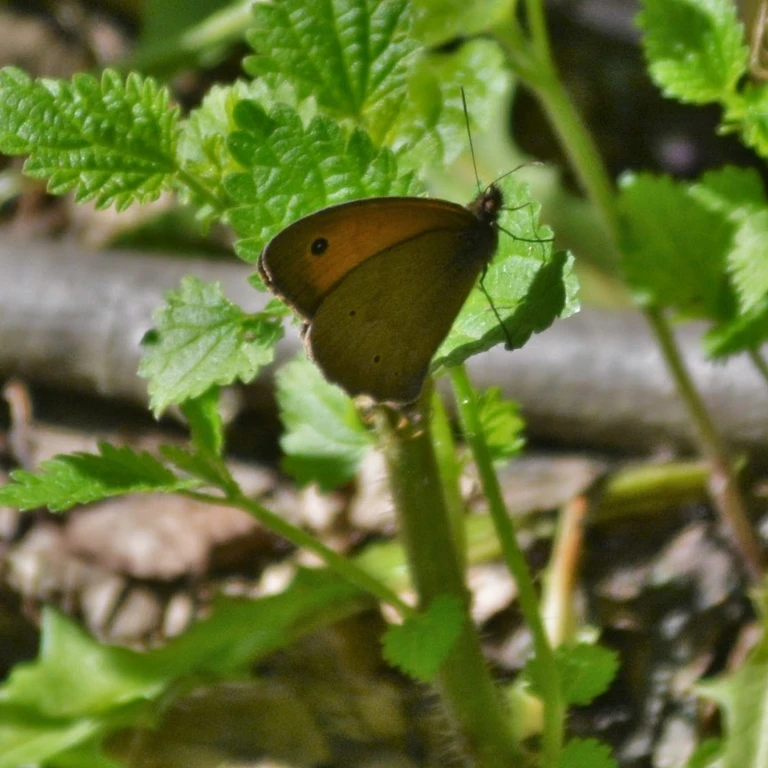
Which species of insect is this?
Maniola jurtina
